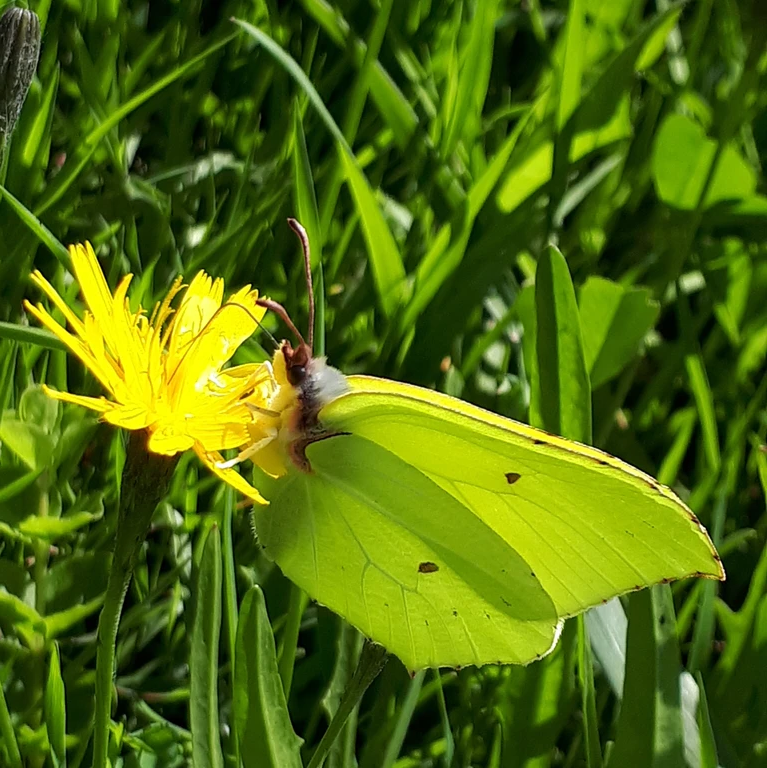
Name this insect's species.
Gonepteryx rhamni
